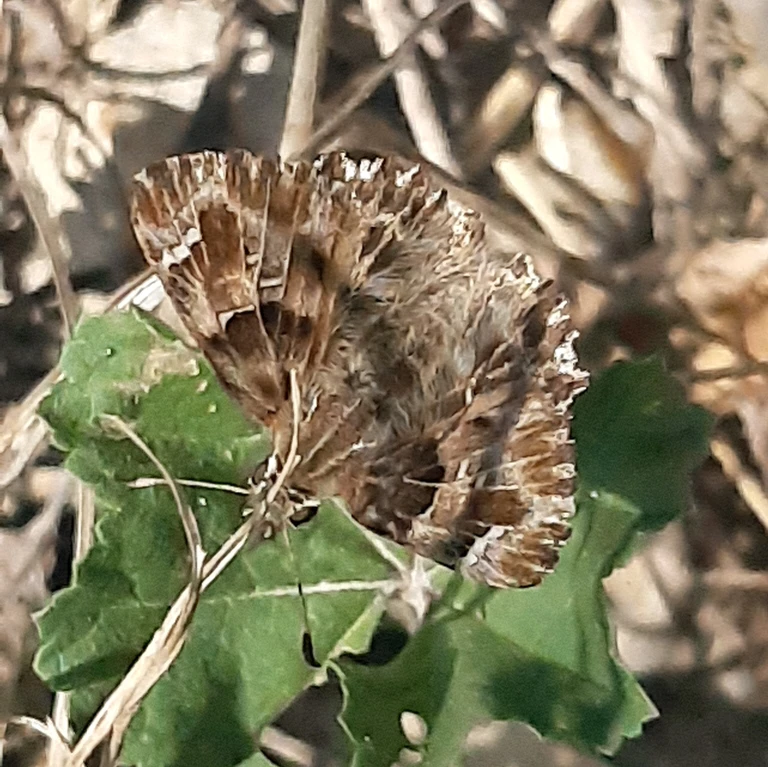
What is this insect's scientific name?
Carcharodus alceae
